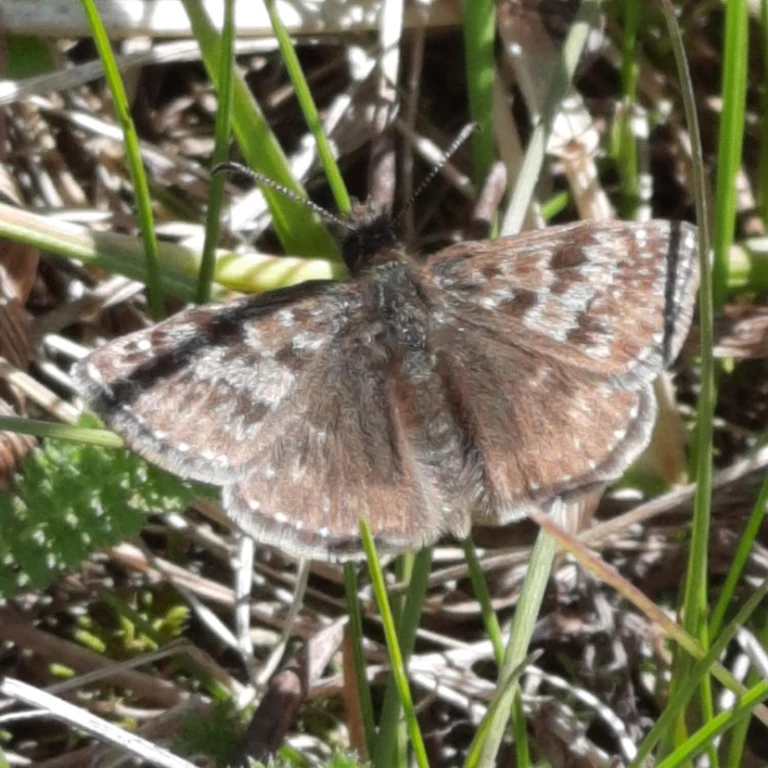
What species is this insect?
Erynnis tages
